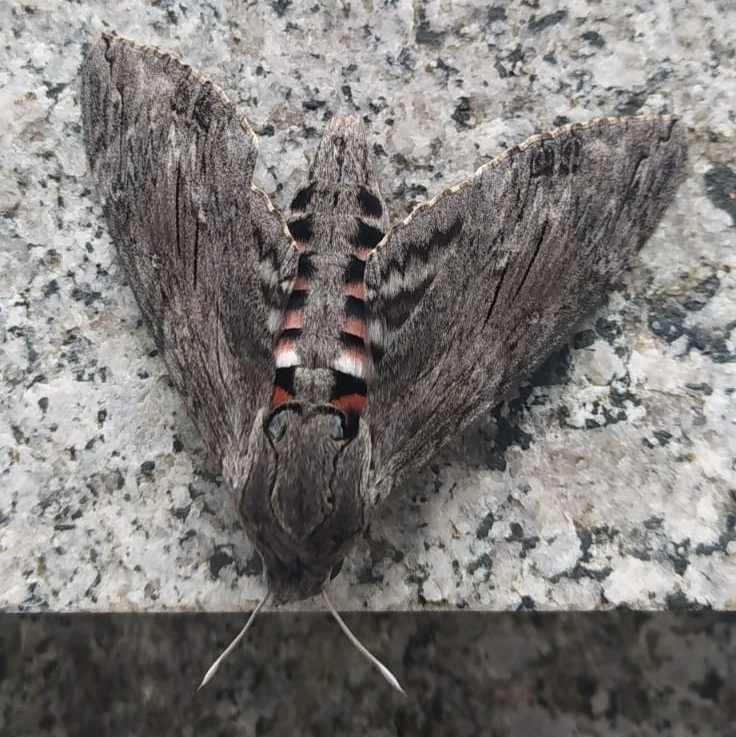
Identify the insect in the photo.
Agrius convolvuli
